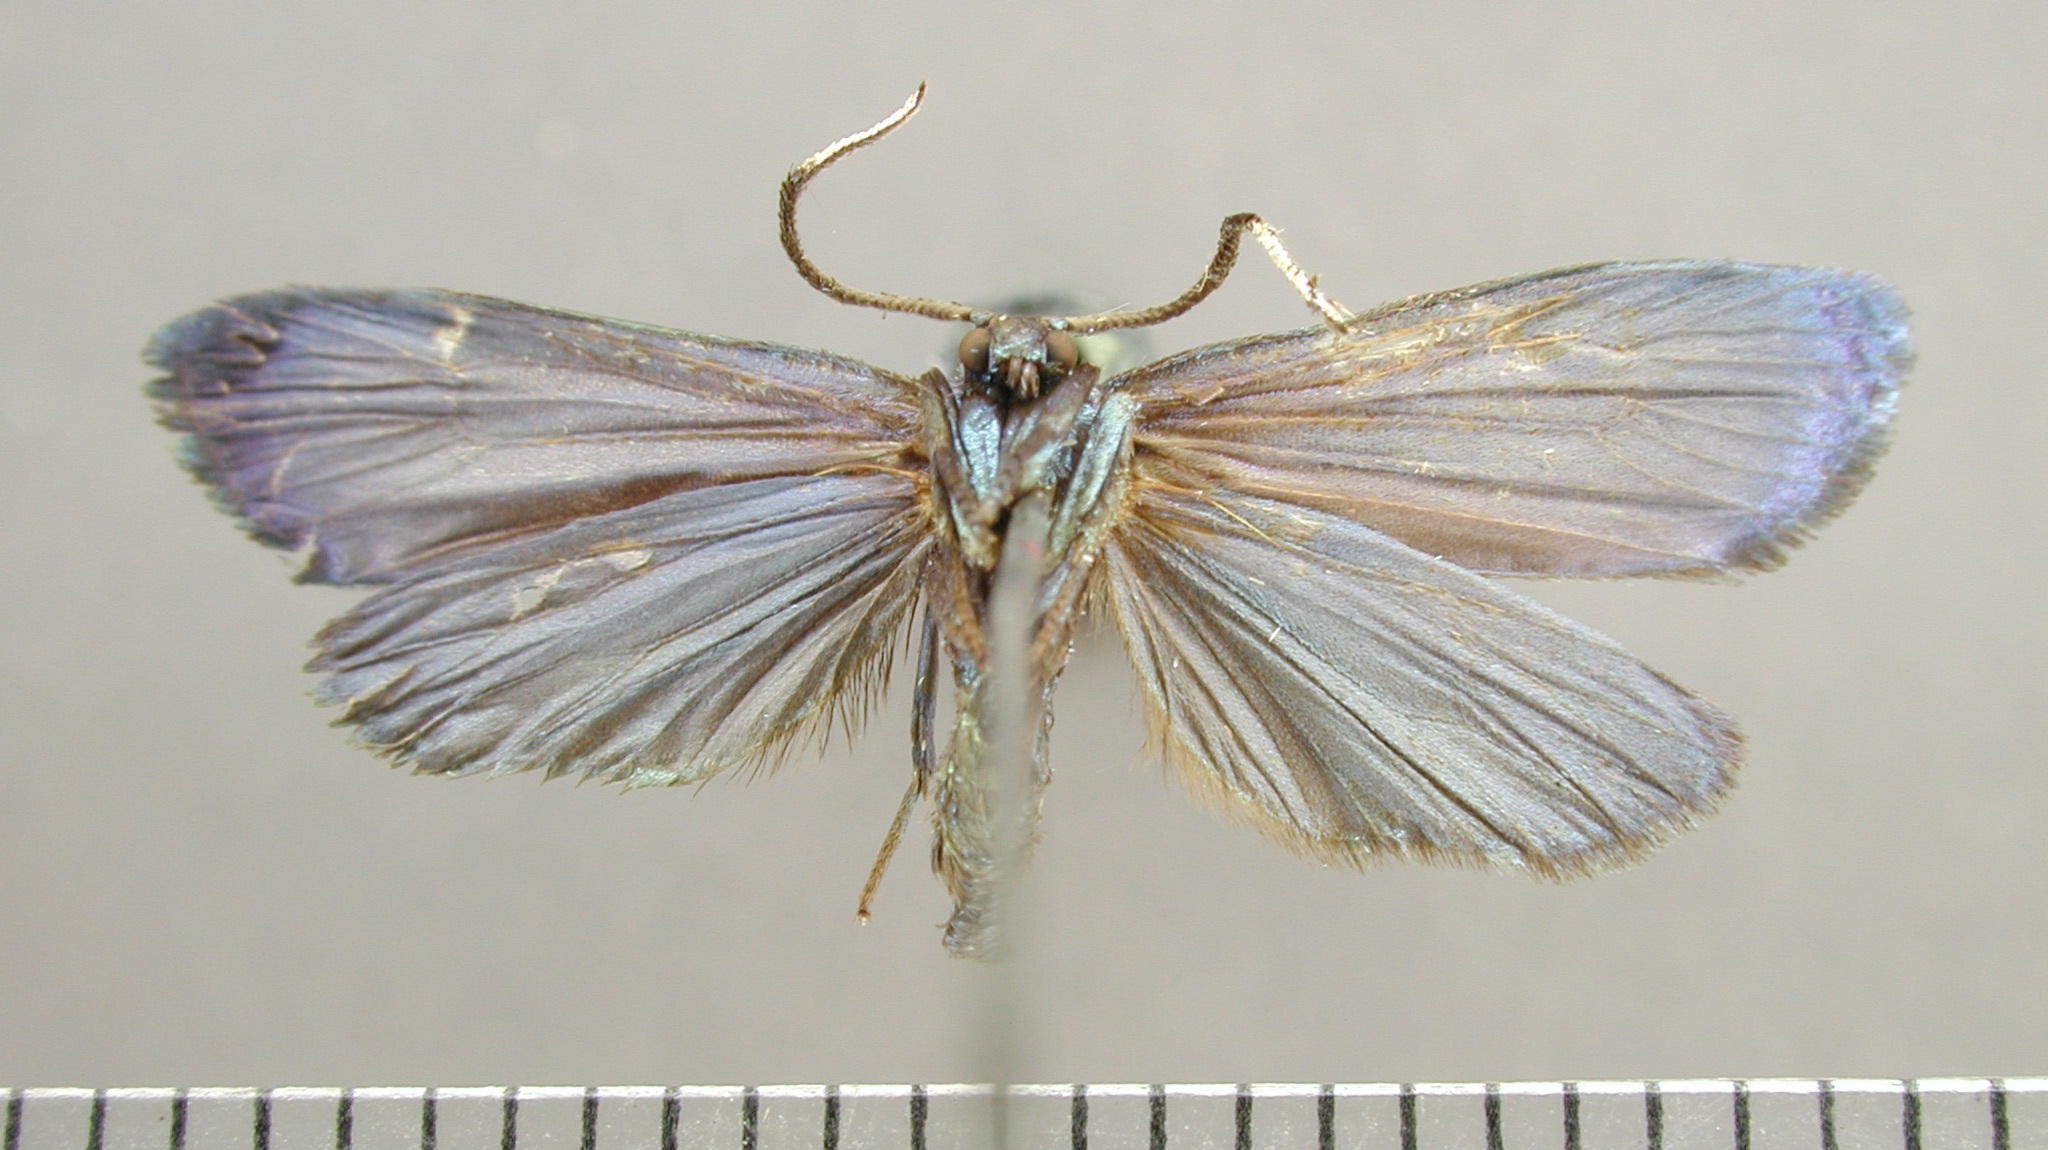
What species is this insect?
Chrysochlorosia magnifica
